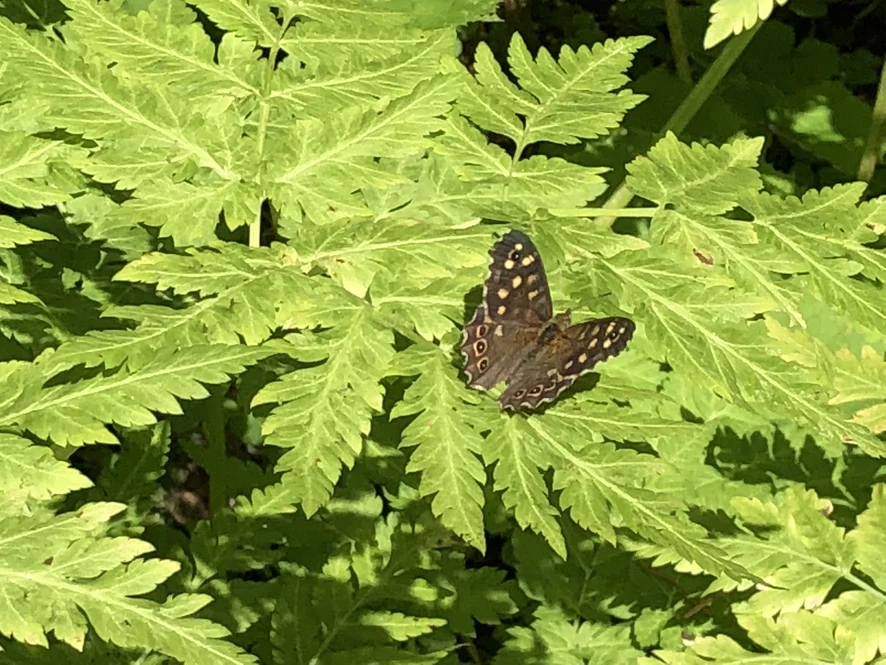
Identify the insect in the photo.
Pararge aegeria
